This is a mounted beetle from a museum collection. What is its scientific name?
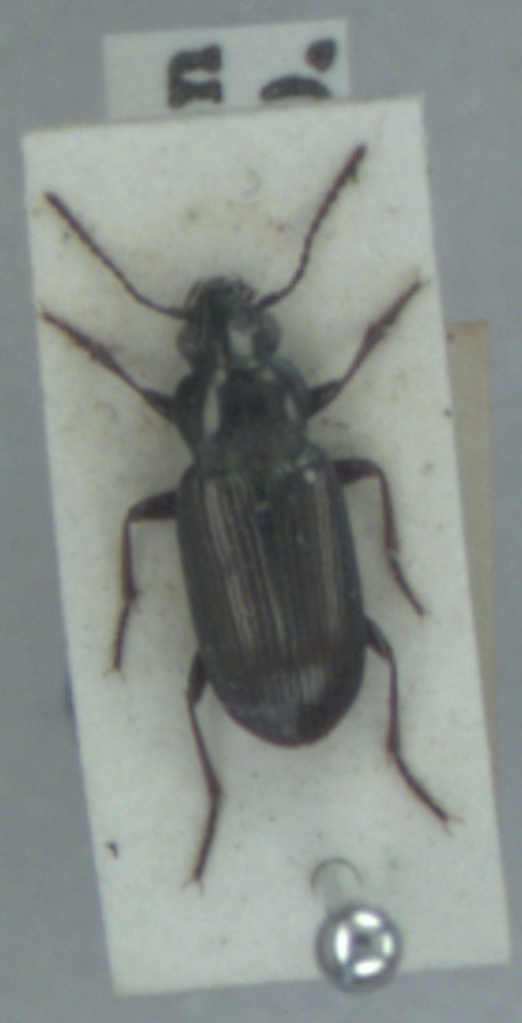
Pogonus littoralis
